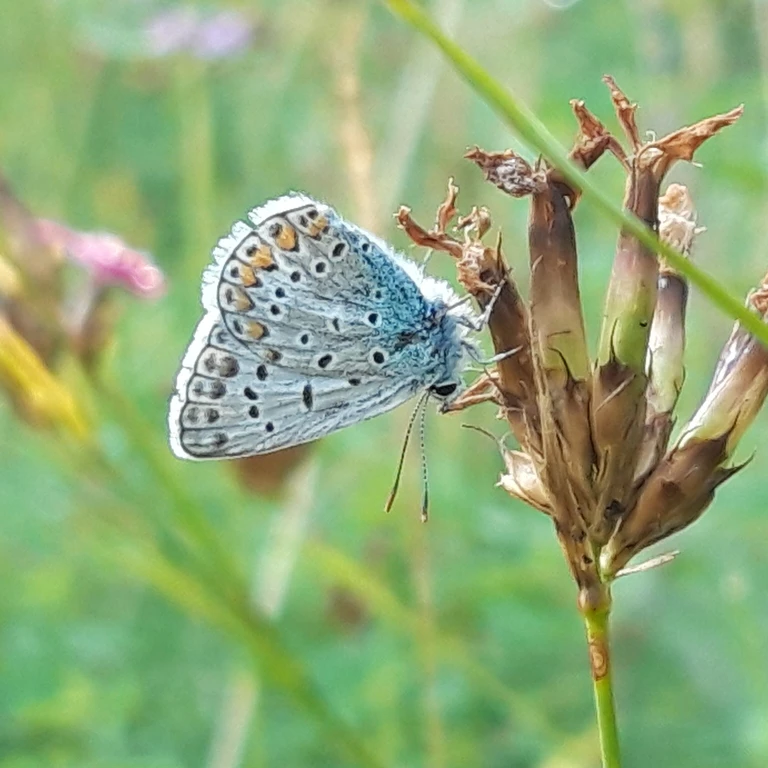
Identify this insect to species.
Polyommatus icarus
